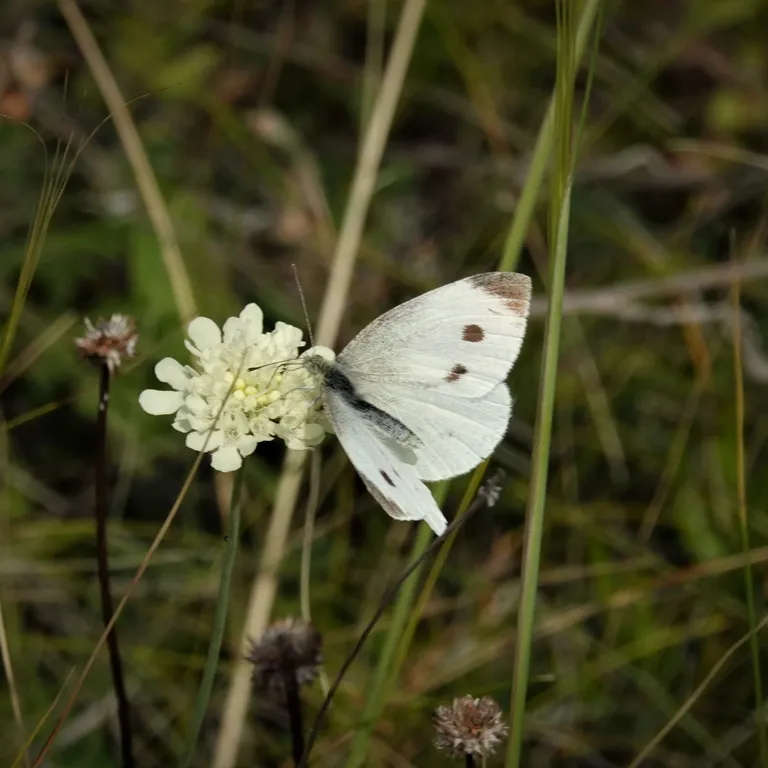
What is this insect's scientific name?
Pieris rapae
